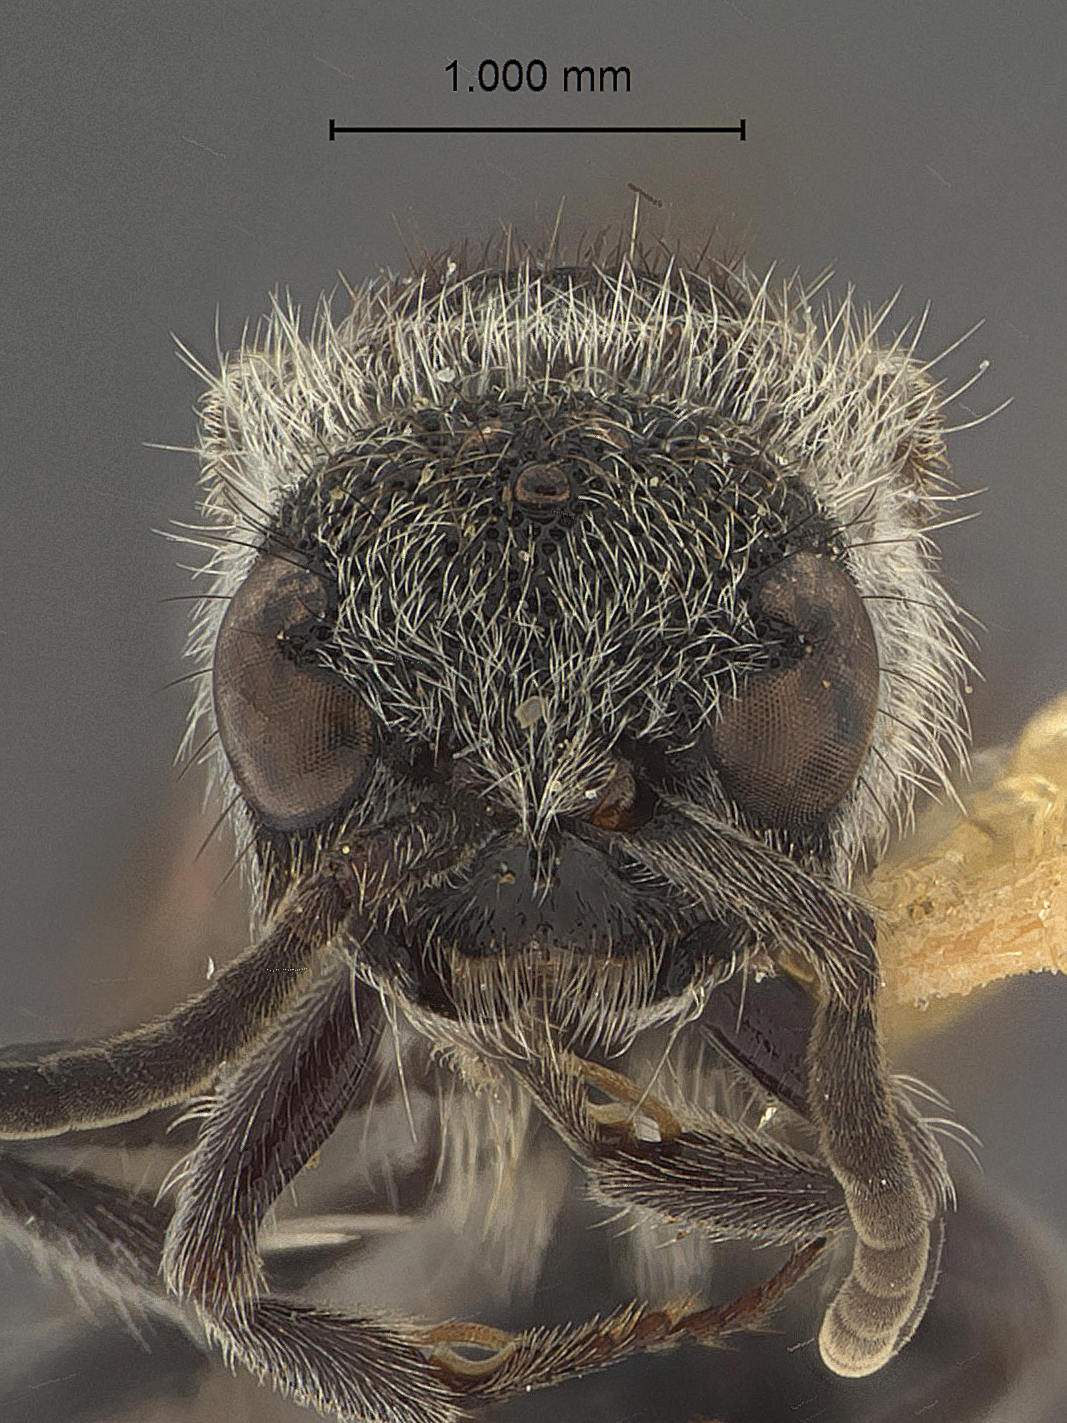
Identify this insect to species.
Ephuta krombeini
